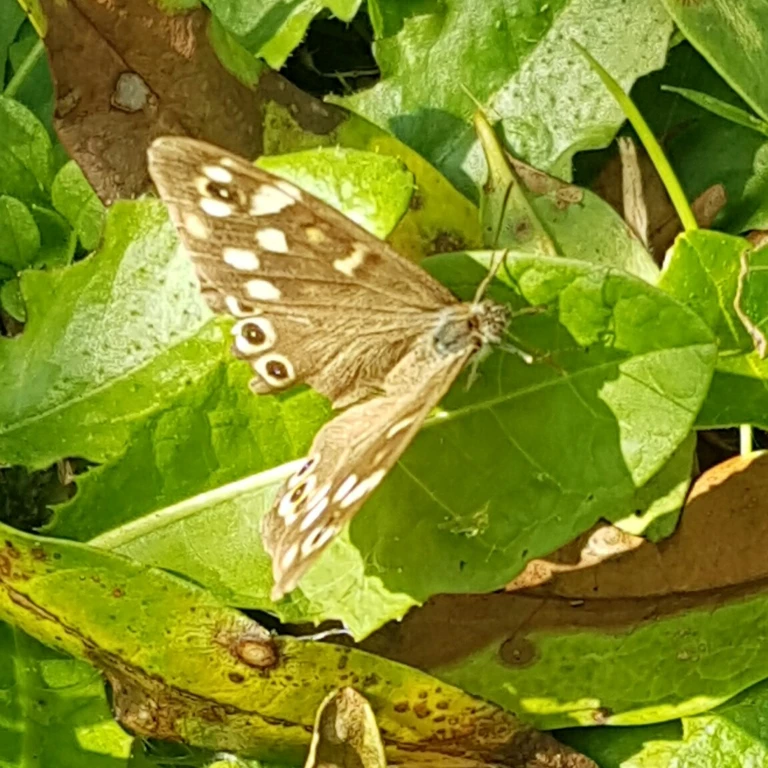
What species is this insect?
Pararge aegeria
